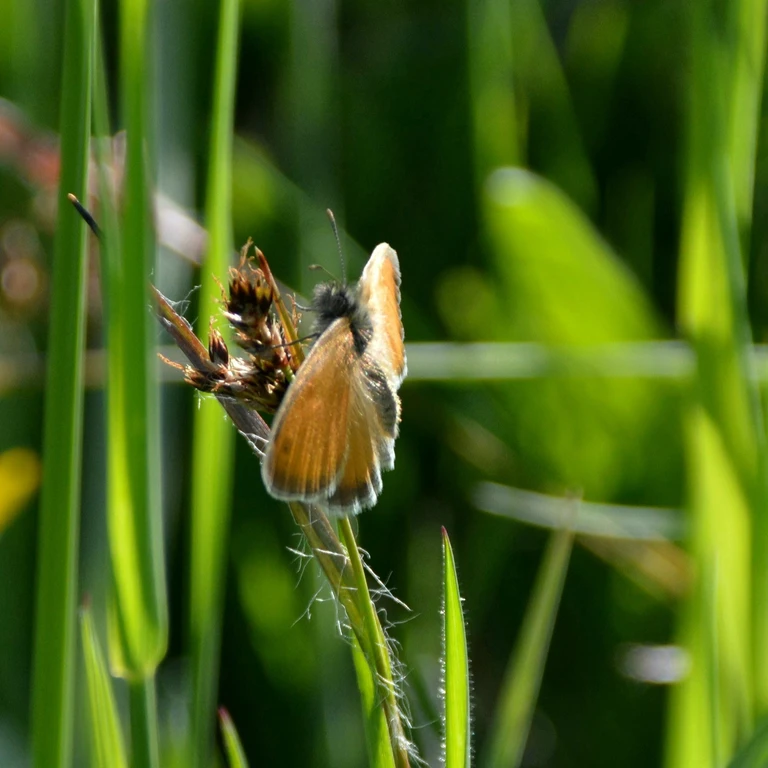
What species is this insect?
Coenonympha pamphilus
